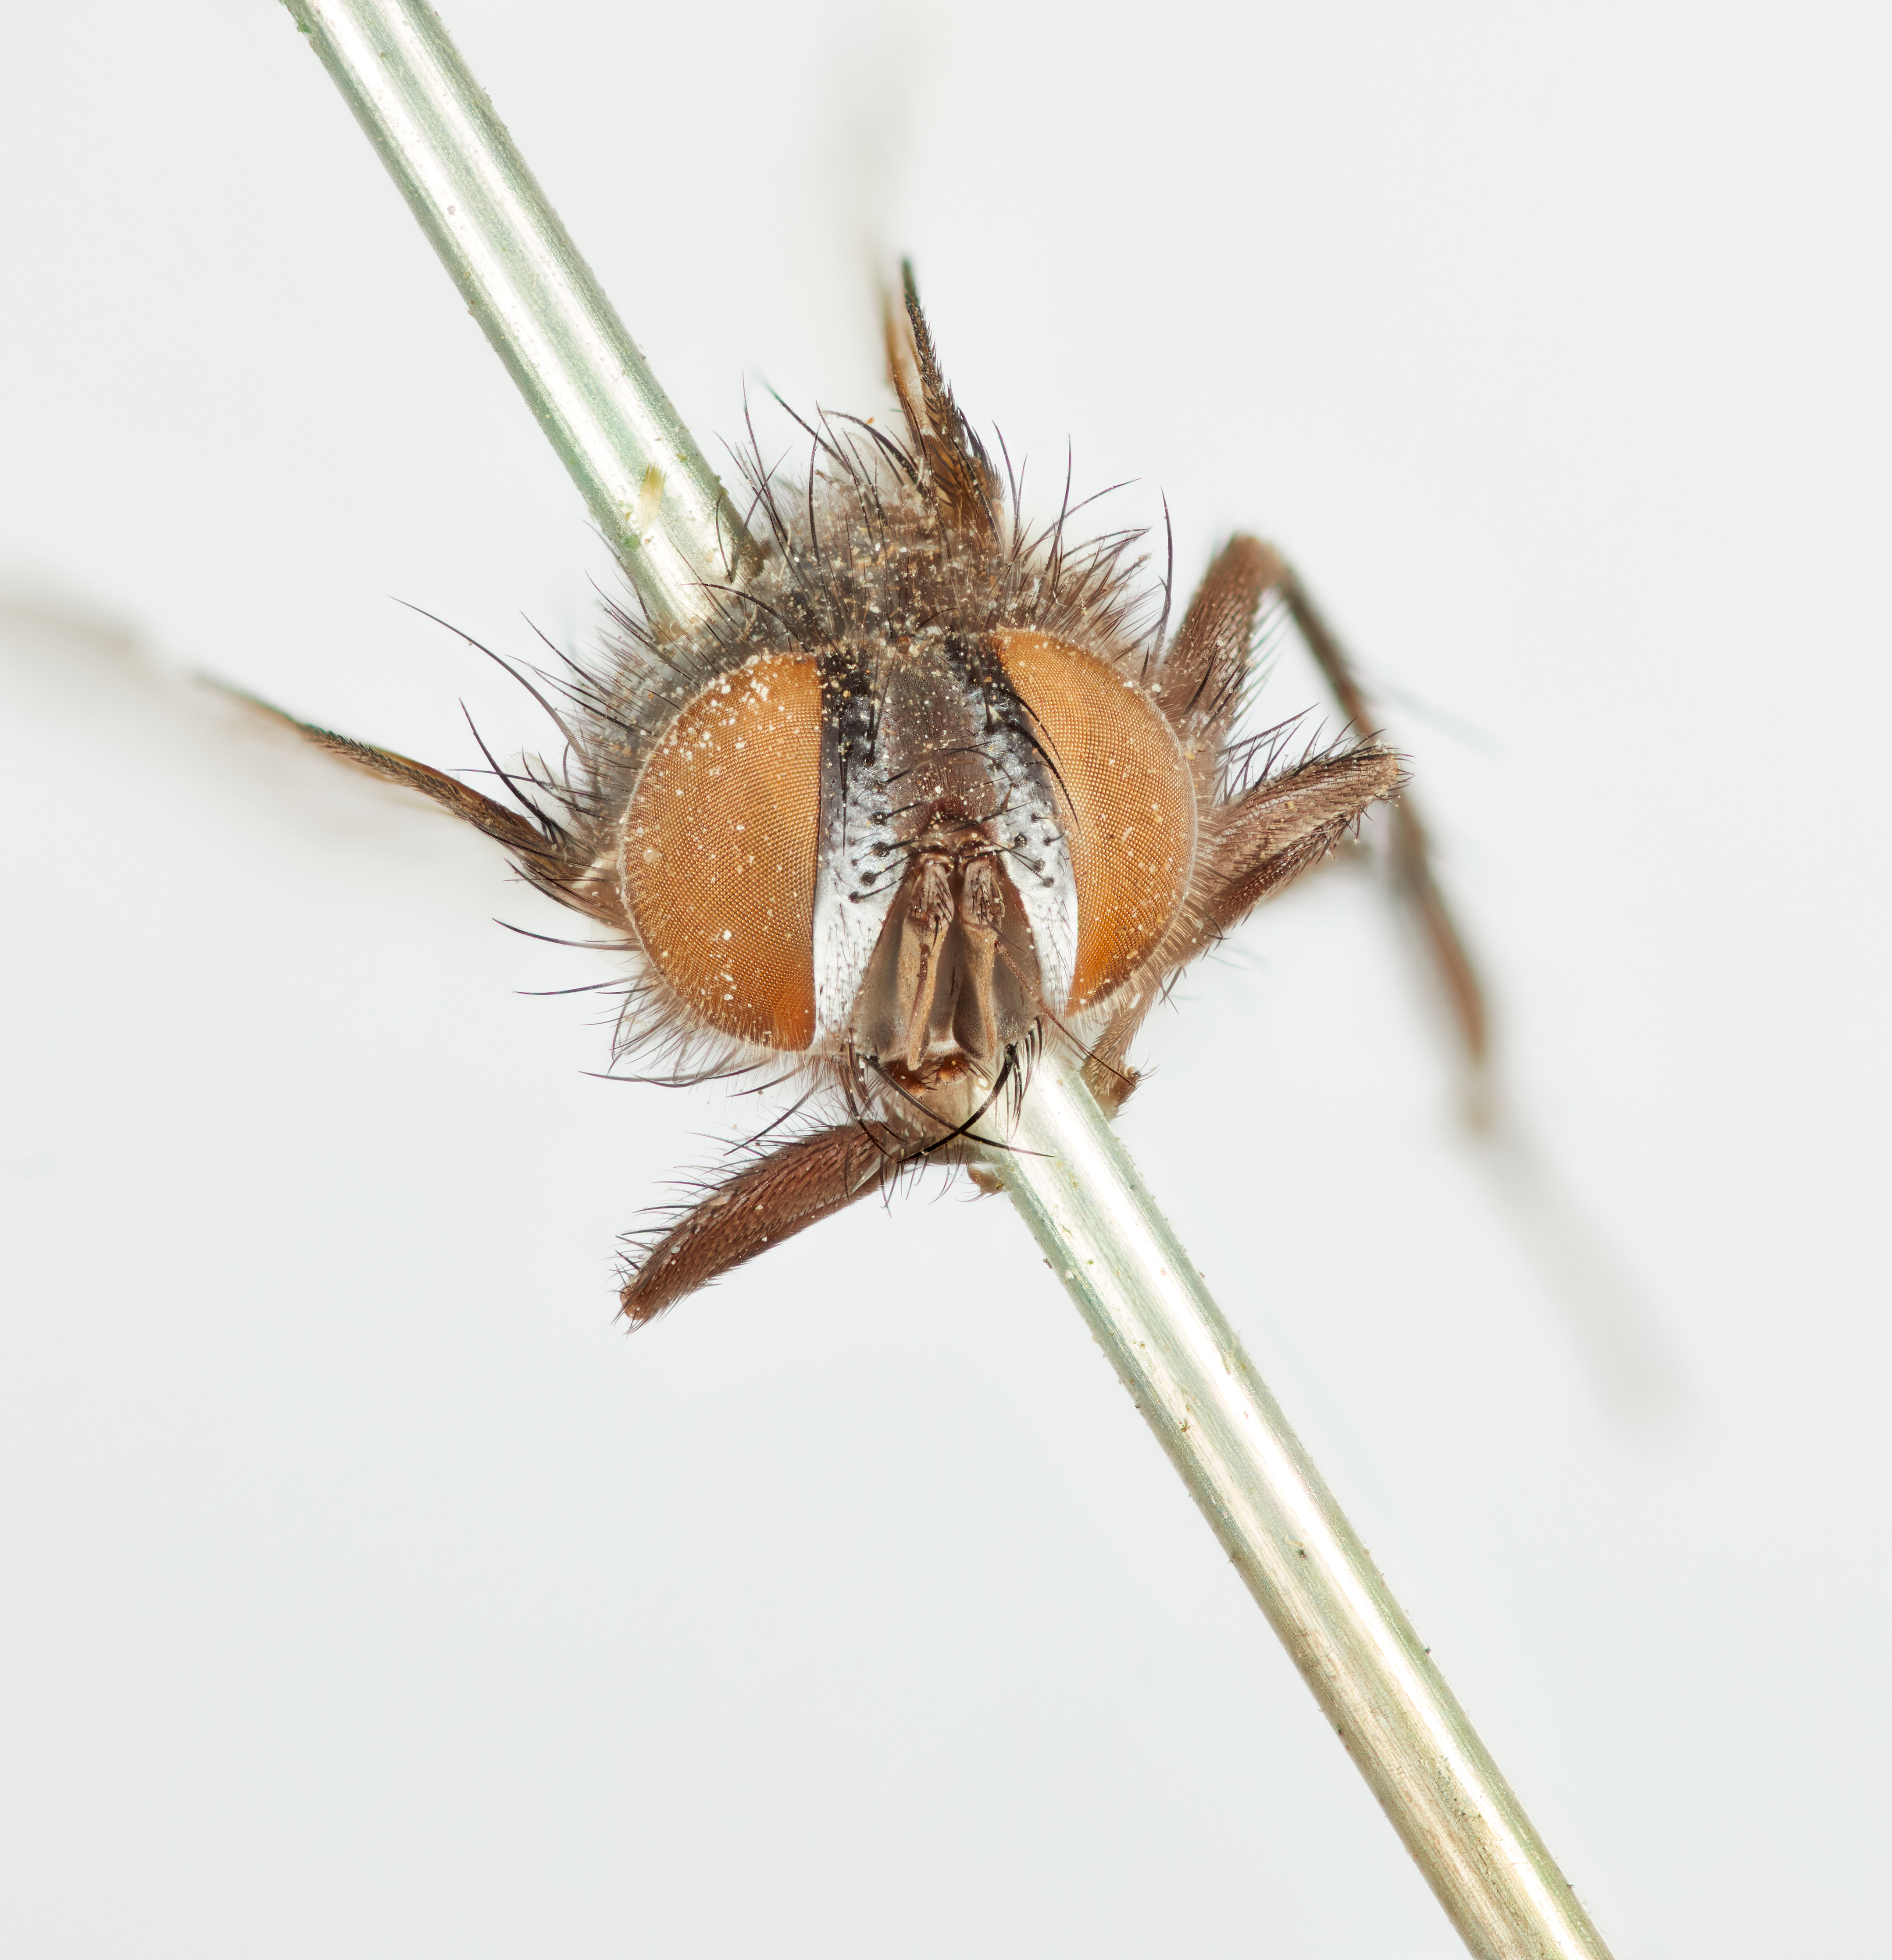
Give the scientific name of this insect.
Winthemia antennalis
